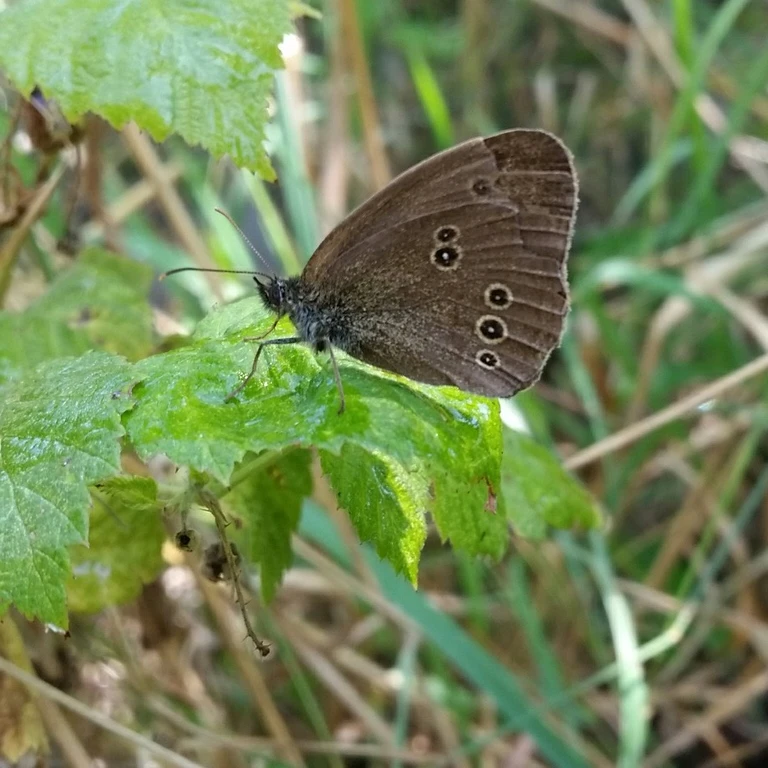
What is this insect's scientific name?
Aphantopus hyperantus
